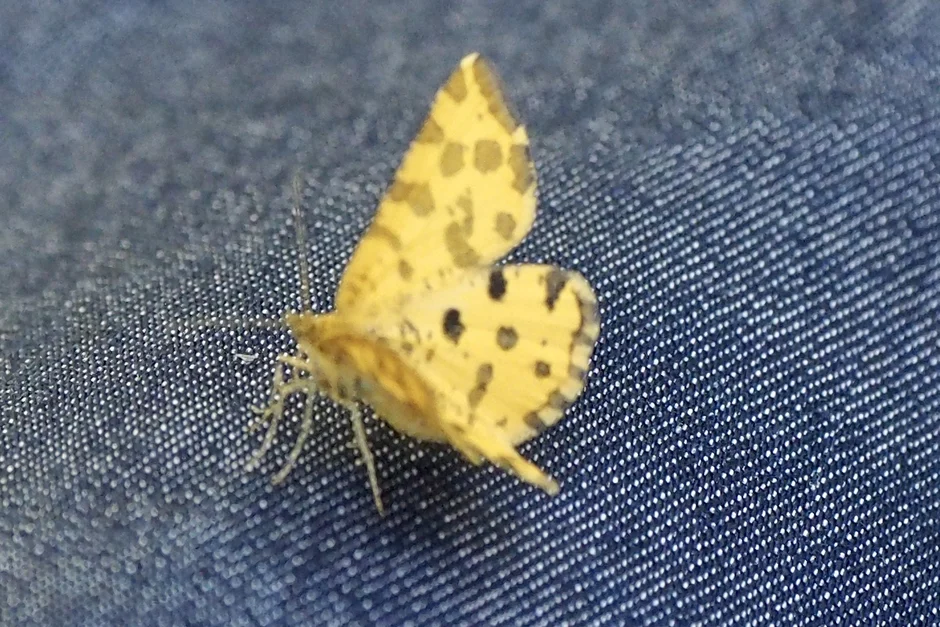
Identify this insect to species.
Pseudopanthera macularia
